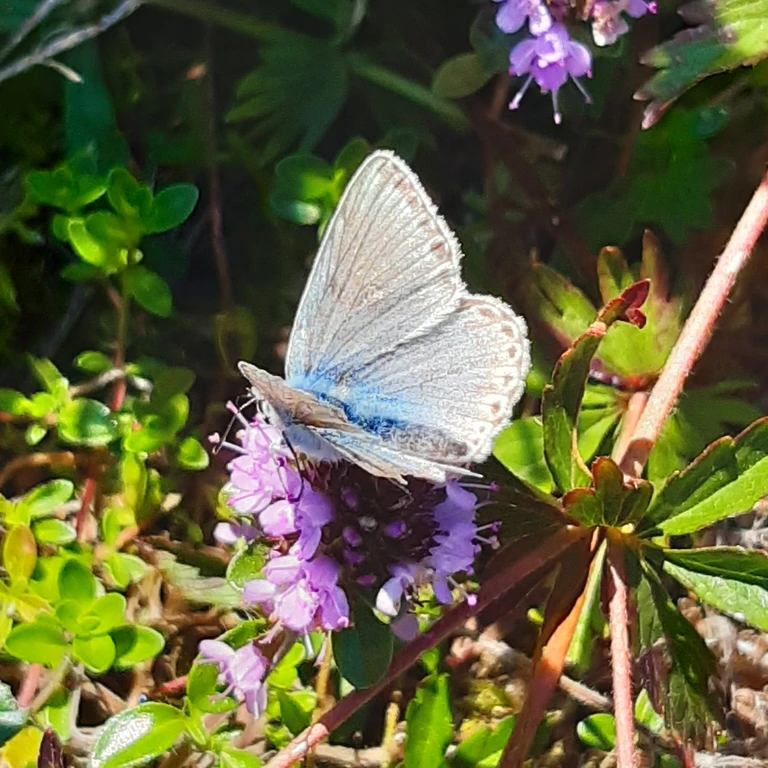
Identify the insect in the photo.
Lysandra coridon
